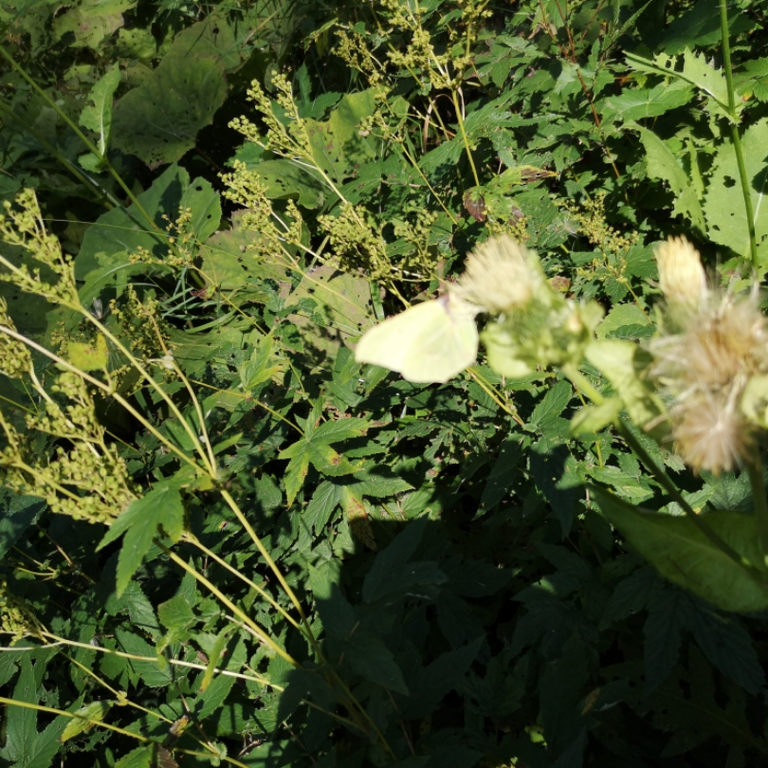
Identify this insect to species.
Gonepteryx rhamni
